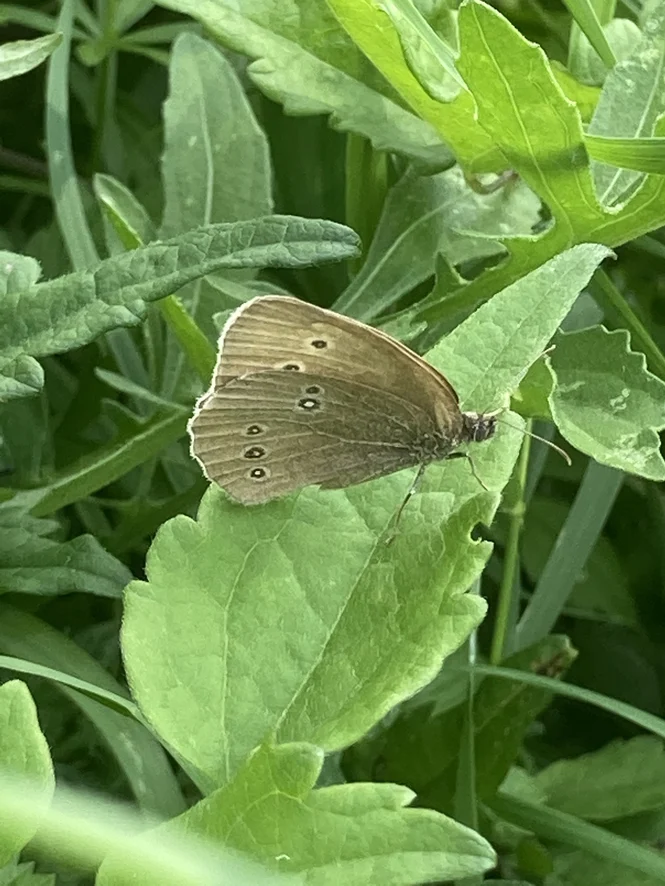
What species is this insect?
Aphantopus hyperantus
